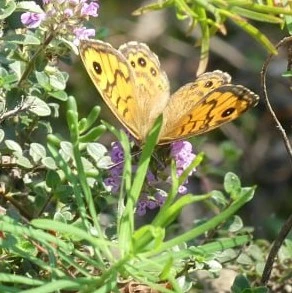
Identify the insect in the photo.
Lasiommata megera (also Pararge megera)
